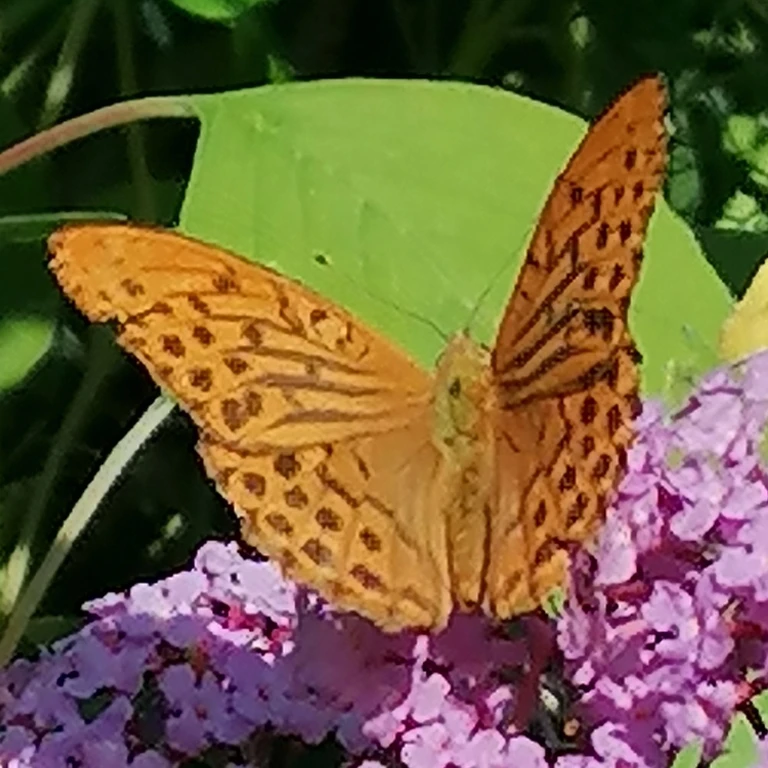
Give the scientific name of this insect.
Argynnis paphia
